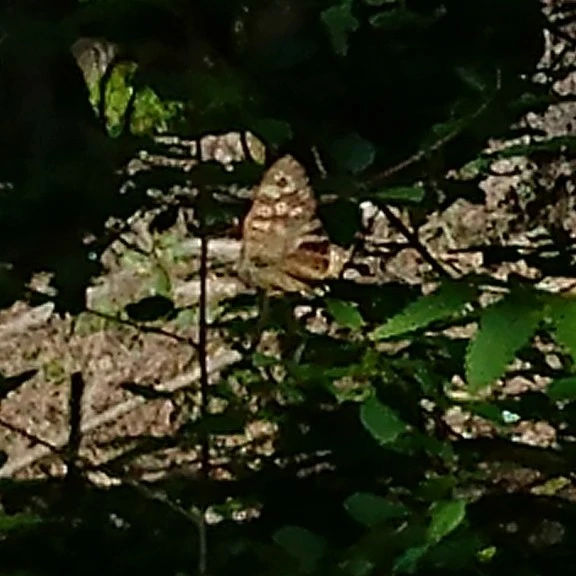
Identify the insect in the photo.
Pararge aegeria
